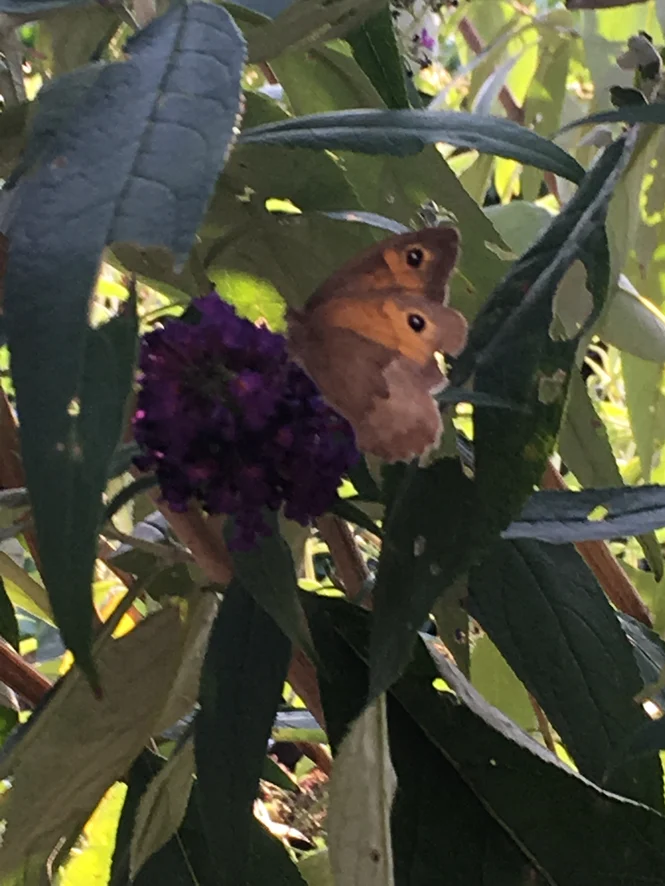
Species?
Maniola jurtina
